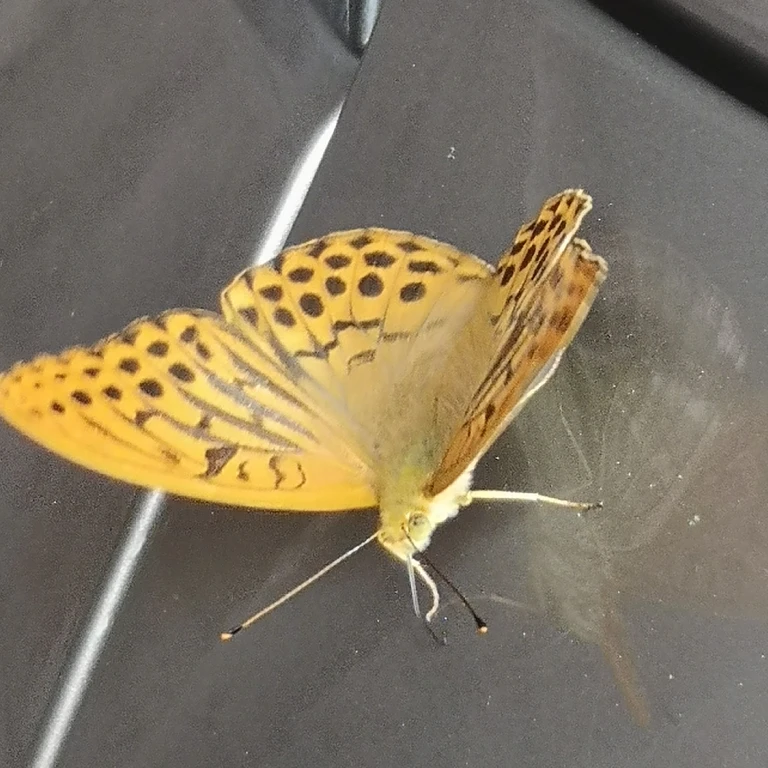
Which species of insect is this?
Argynnis paphia
